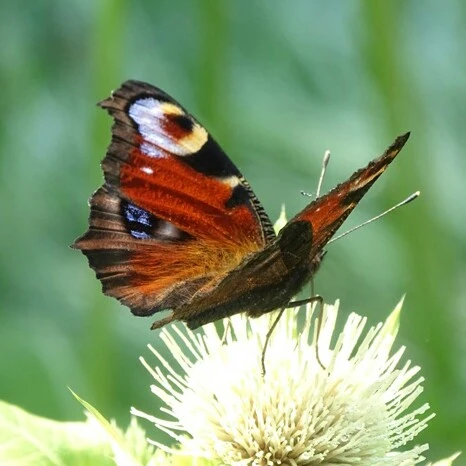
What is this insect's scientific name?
Aglais io
